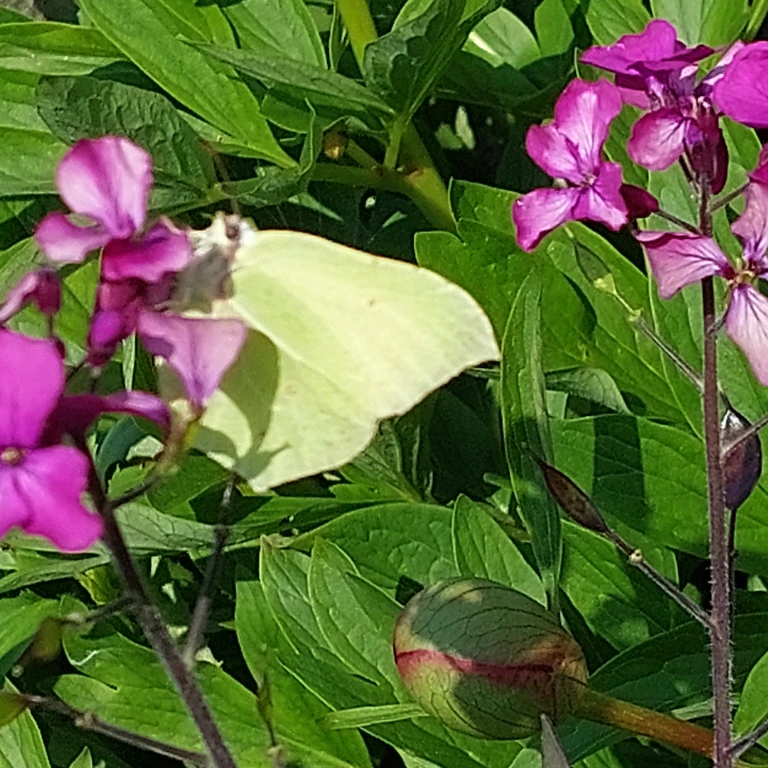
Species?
Gonepteryx rhamni
